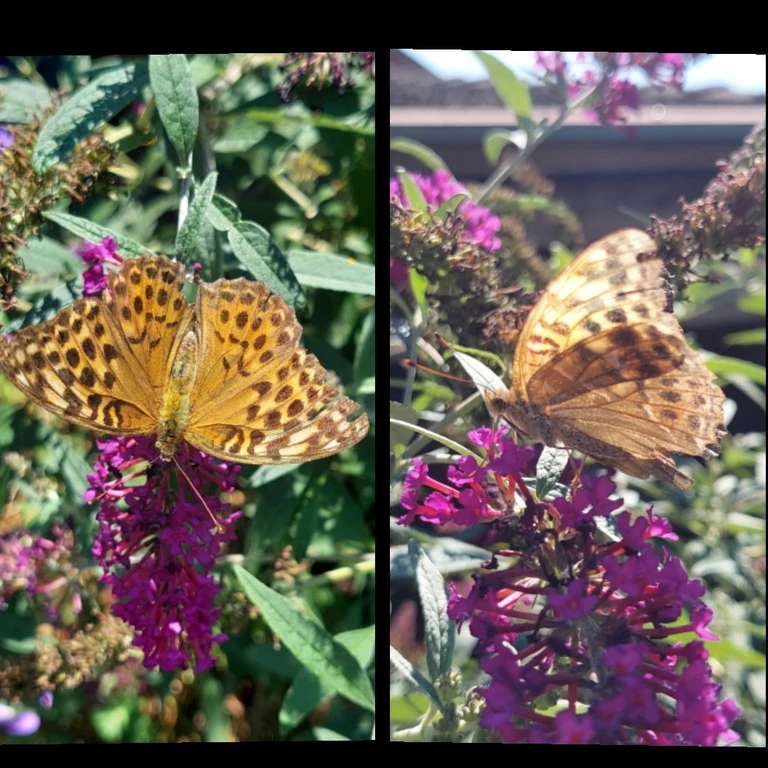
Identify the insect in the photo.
Argynnis paphia
